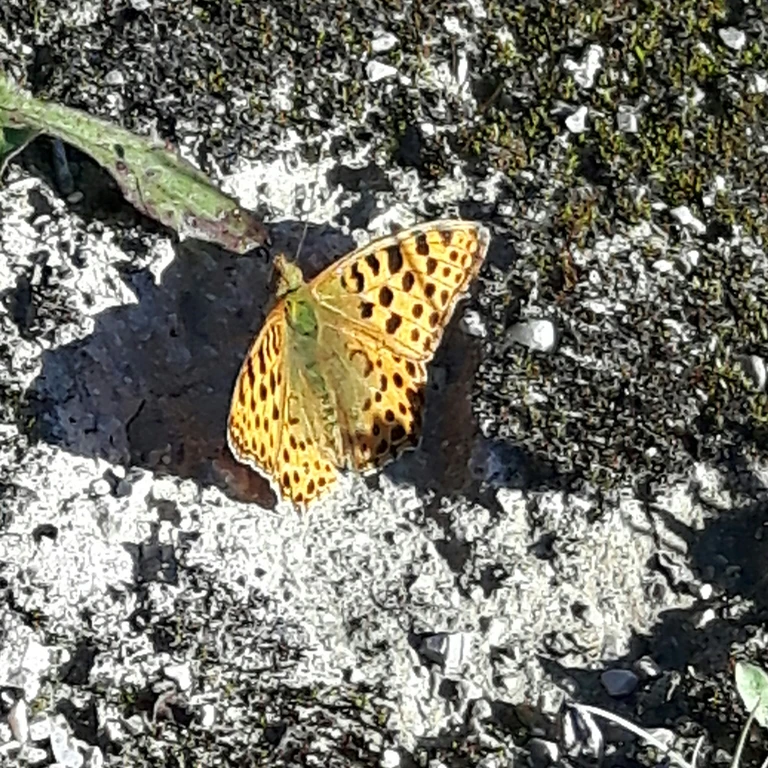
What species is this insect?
Issoria lathonia
